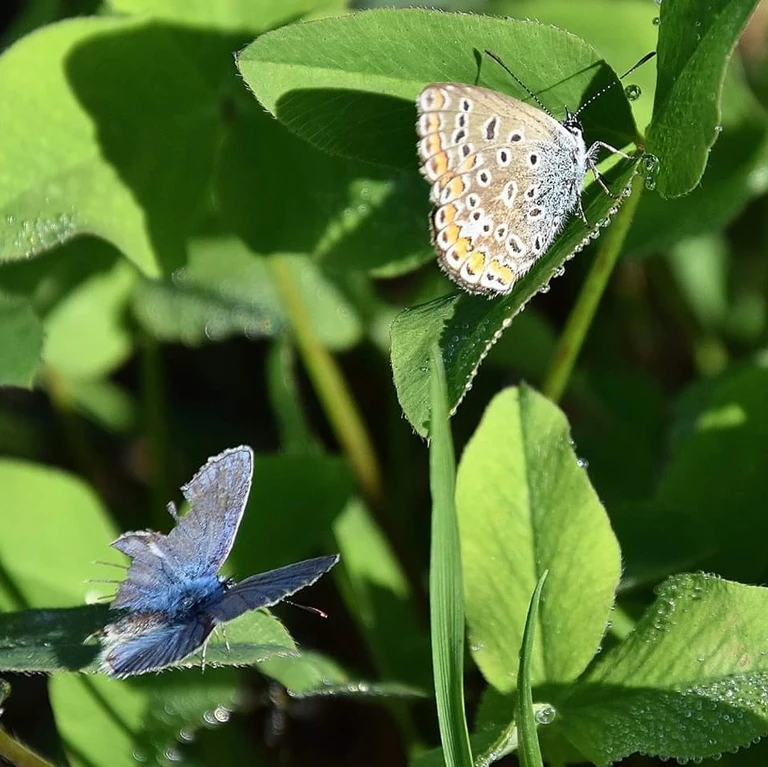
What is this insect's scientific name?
Polyommatus icarus
